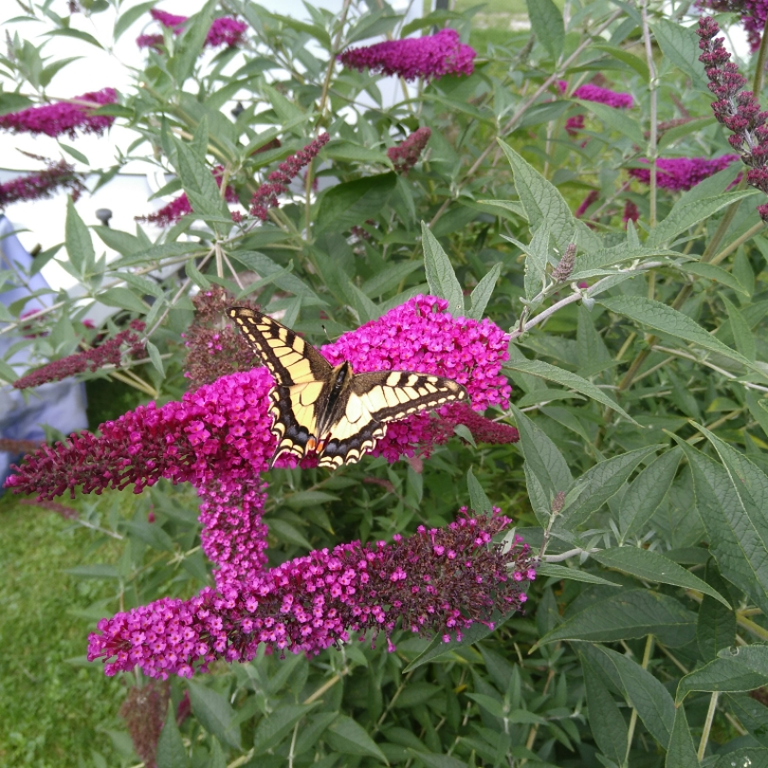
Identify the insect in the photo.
Papilio machaon
